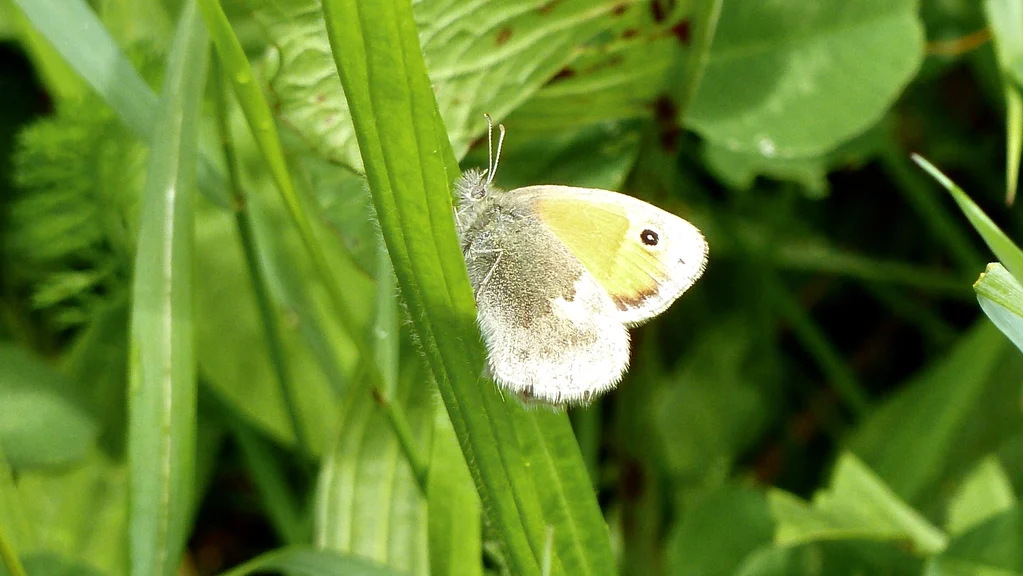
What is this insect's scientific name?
Coenonympha pamphilus
